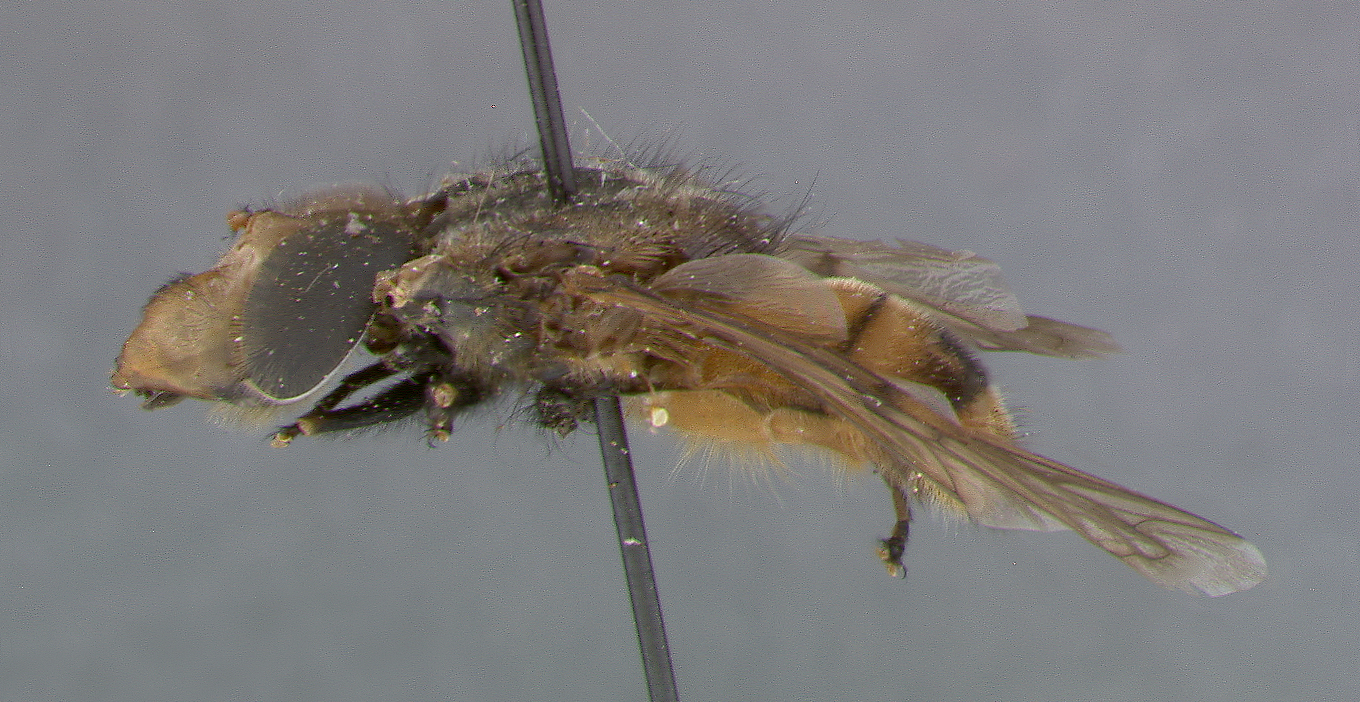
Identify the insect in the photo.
Volucella brunnigaster
